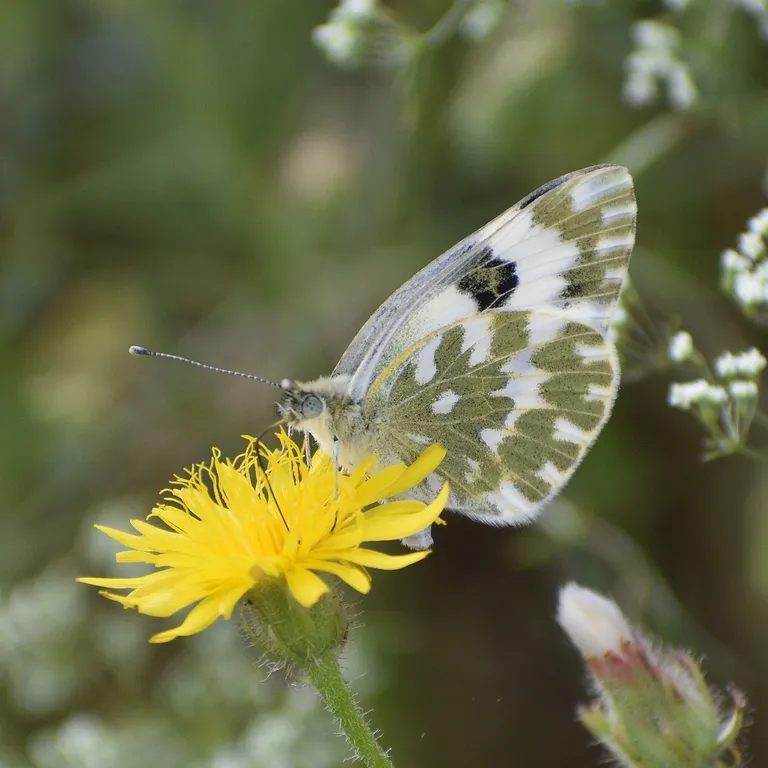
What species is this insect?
Pontia edusa
